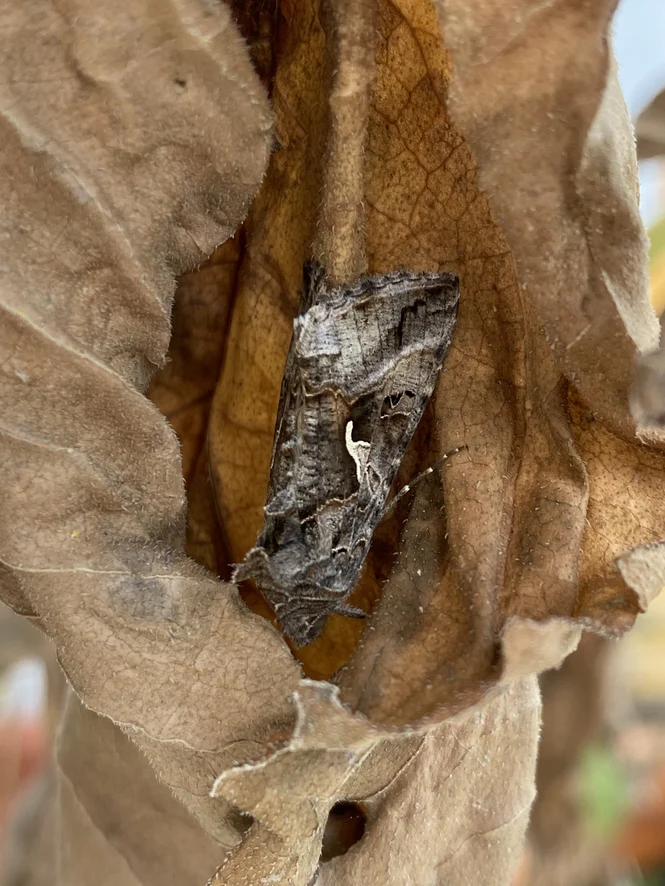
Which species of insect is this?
Autographa gamma
